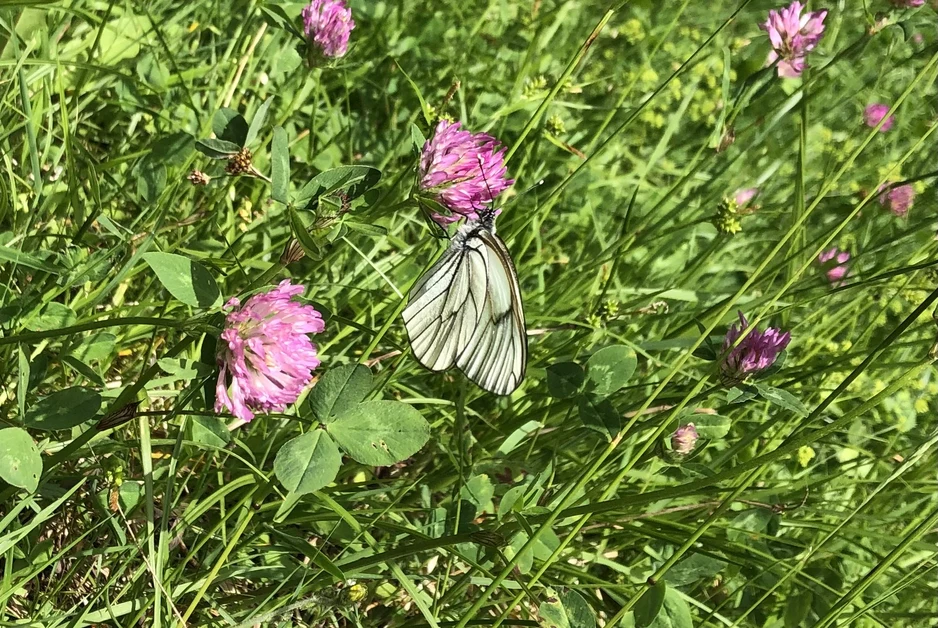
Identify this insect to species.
Parnassius mnemosyne
